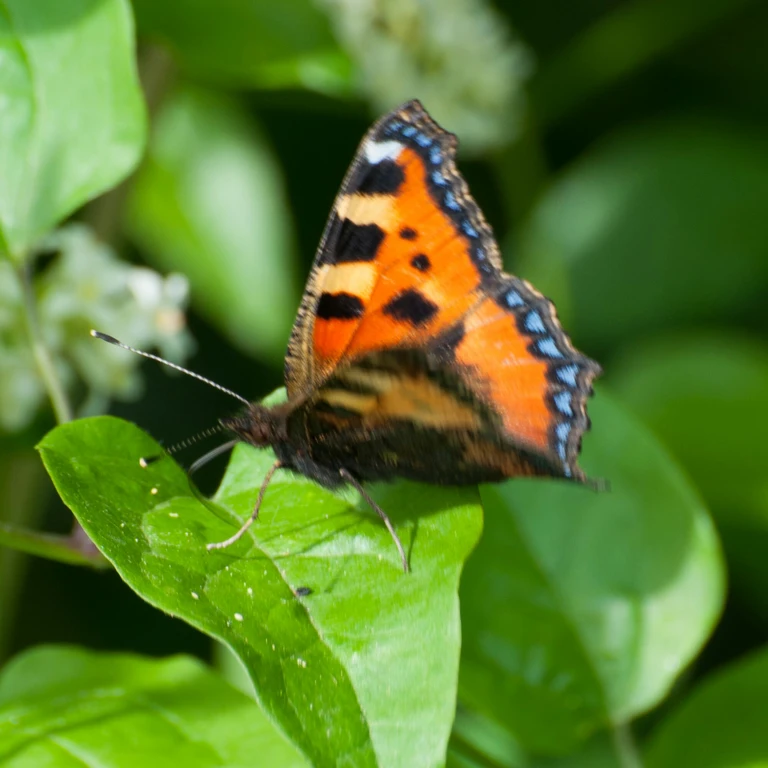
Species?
Aglais urticae
